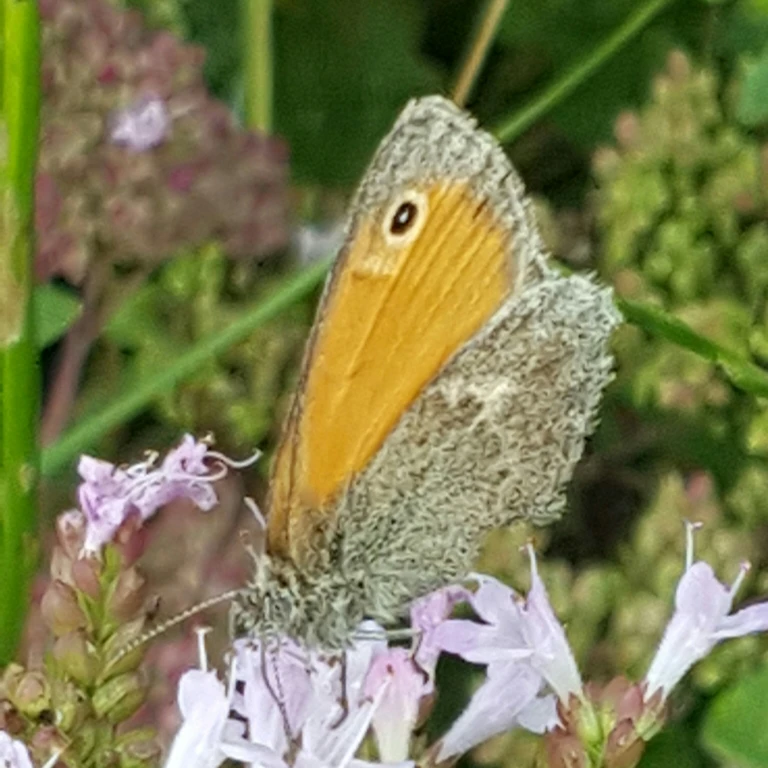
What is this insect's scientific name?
Coenonympha pamphilus
